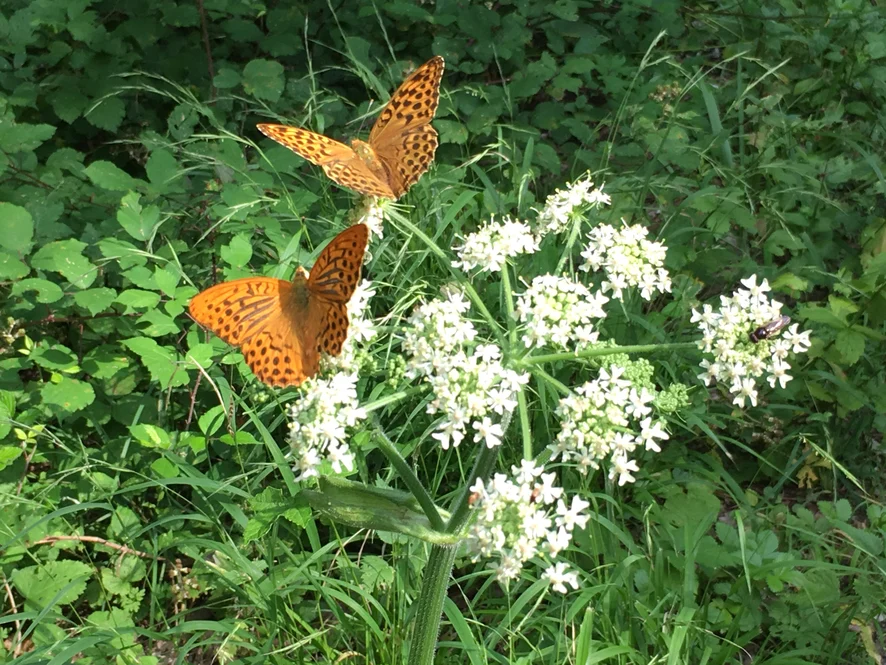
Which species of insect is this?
Argynnis paphia
